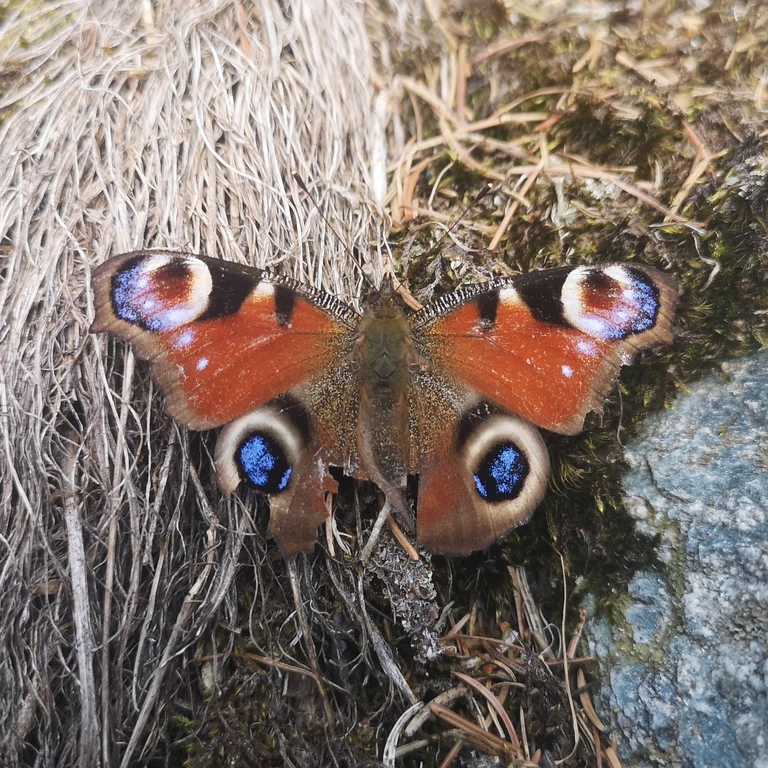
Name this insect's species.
Aglais io
